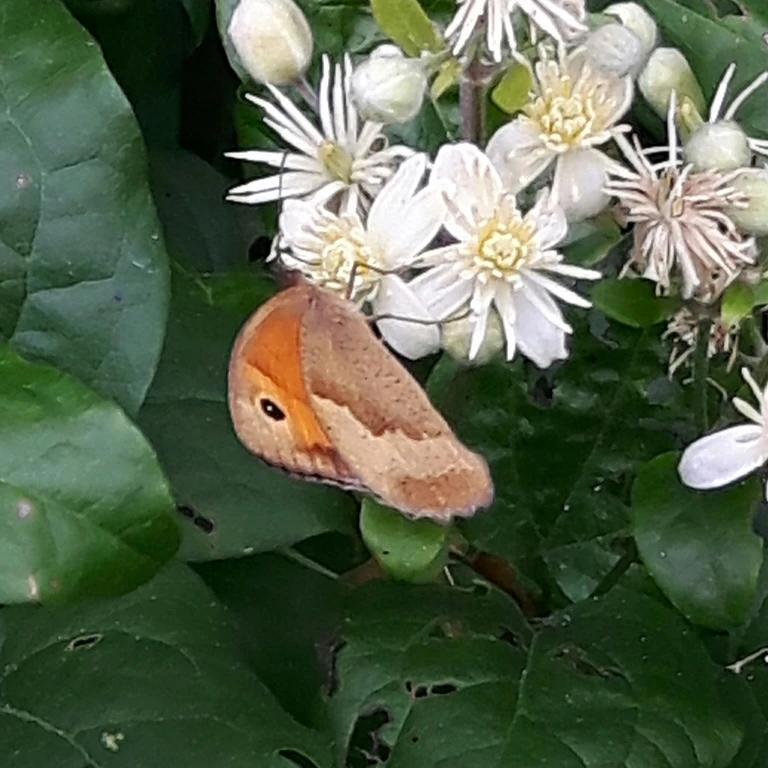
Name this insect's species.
Maniola jurtina
